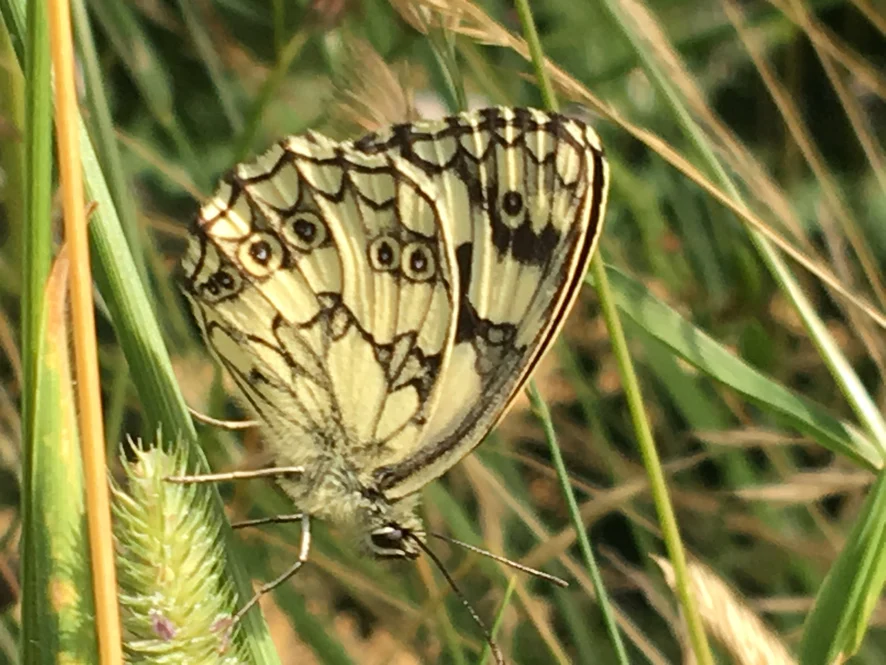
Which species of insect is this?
Melanargia galathea
